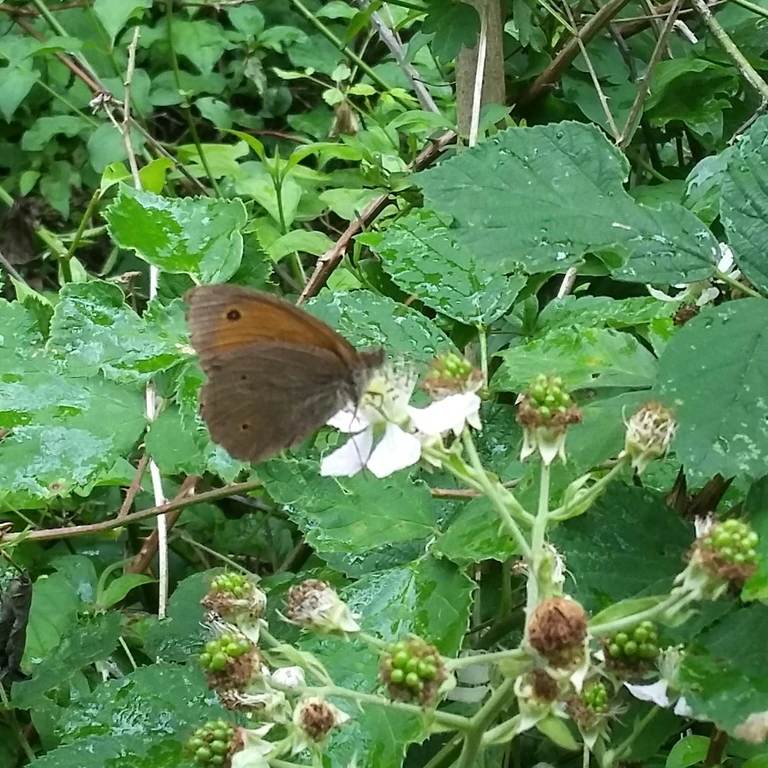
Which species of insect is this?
Maniola jurtina
